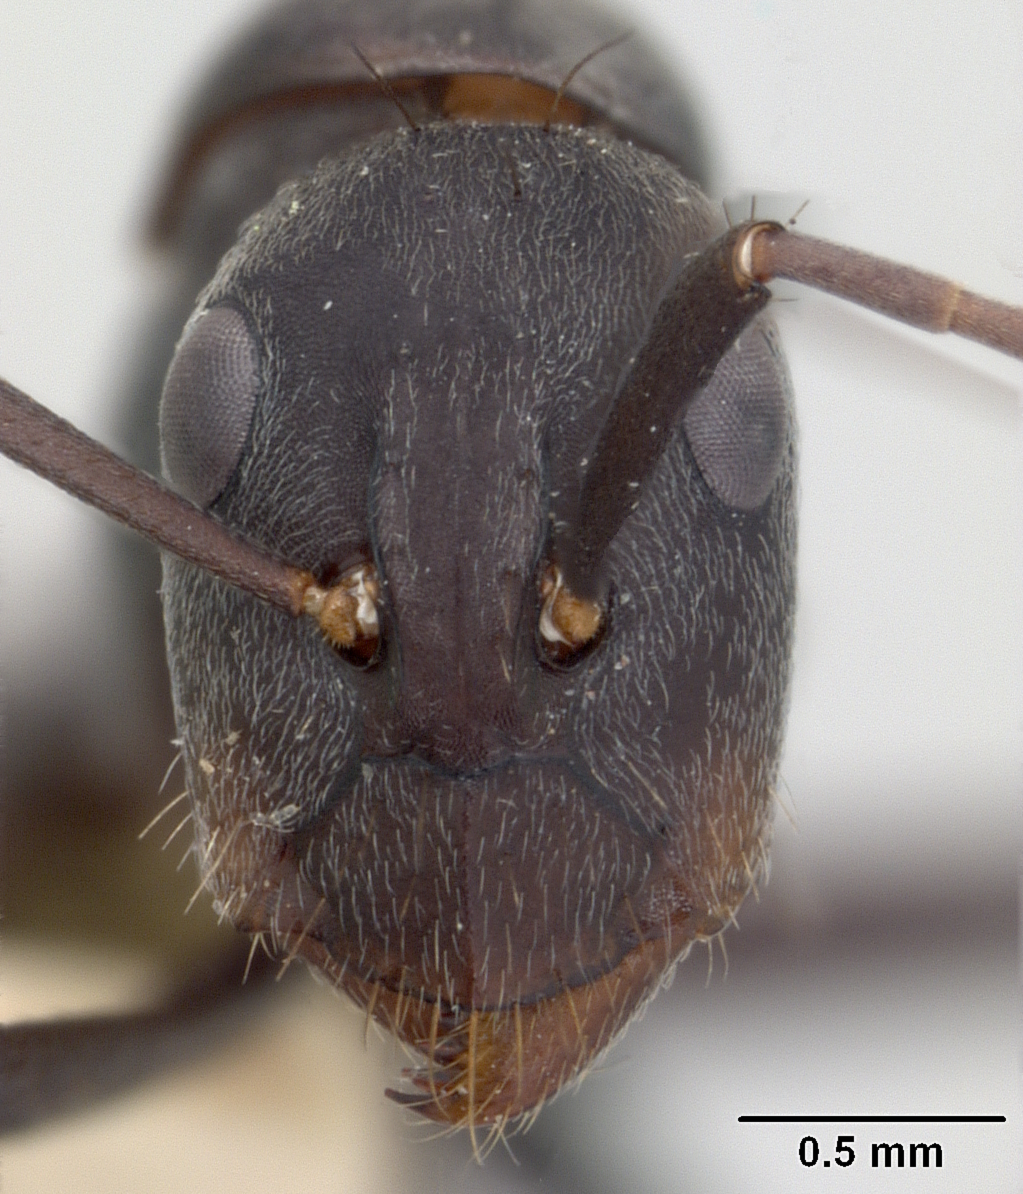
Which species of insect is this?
Camponotus rufoglaucus
